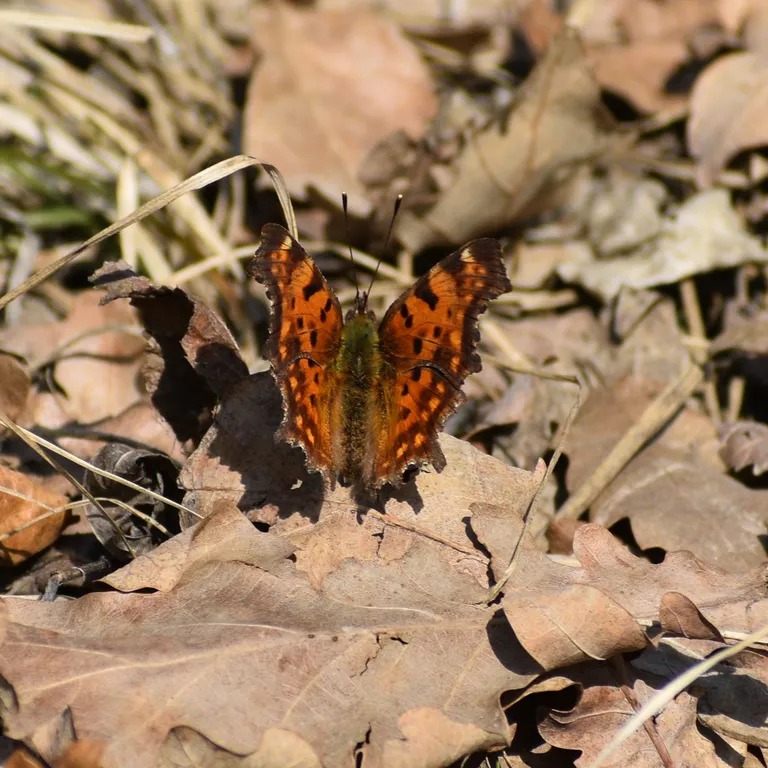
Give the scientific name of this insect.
Polygonia c-album
